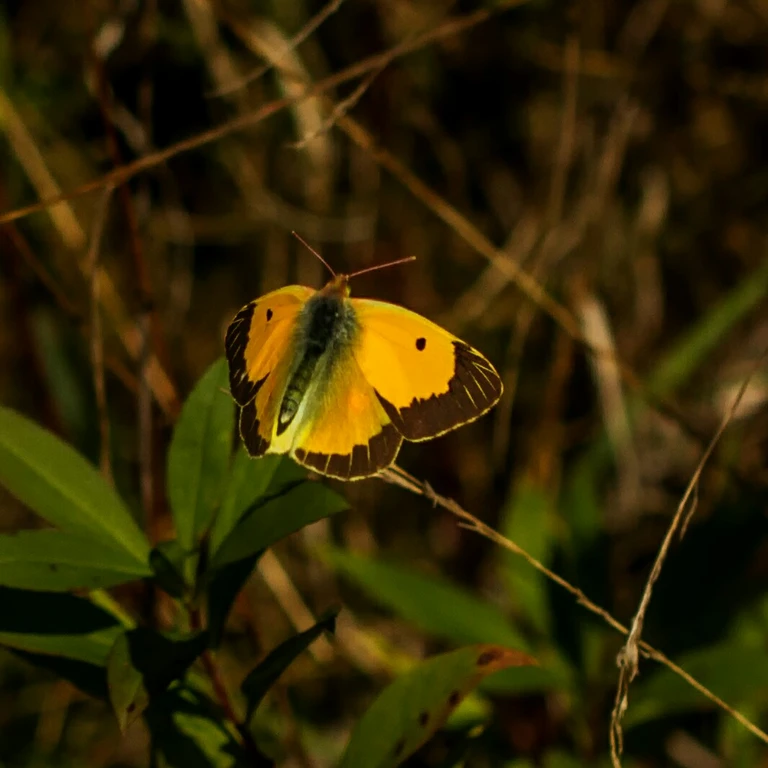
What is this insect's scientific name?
Colias croceus
